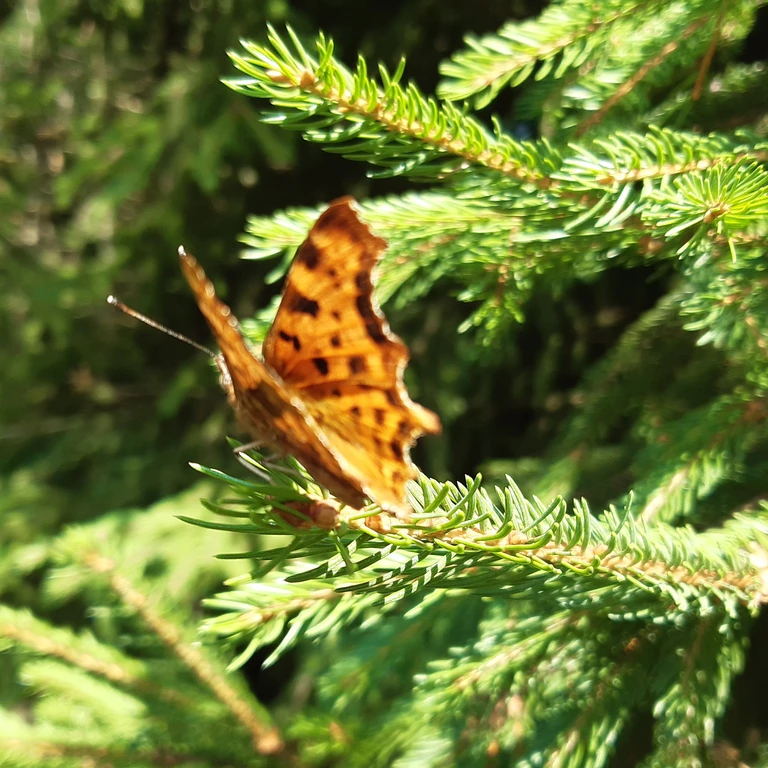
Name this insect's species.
Polygonia c-album
